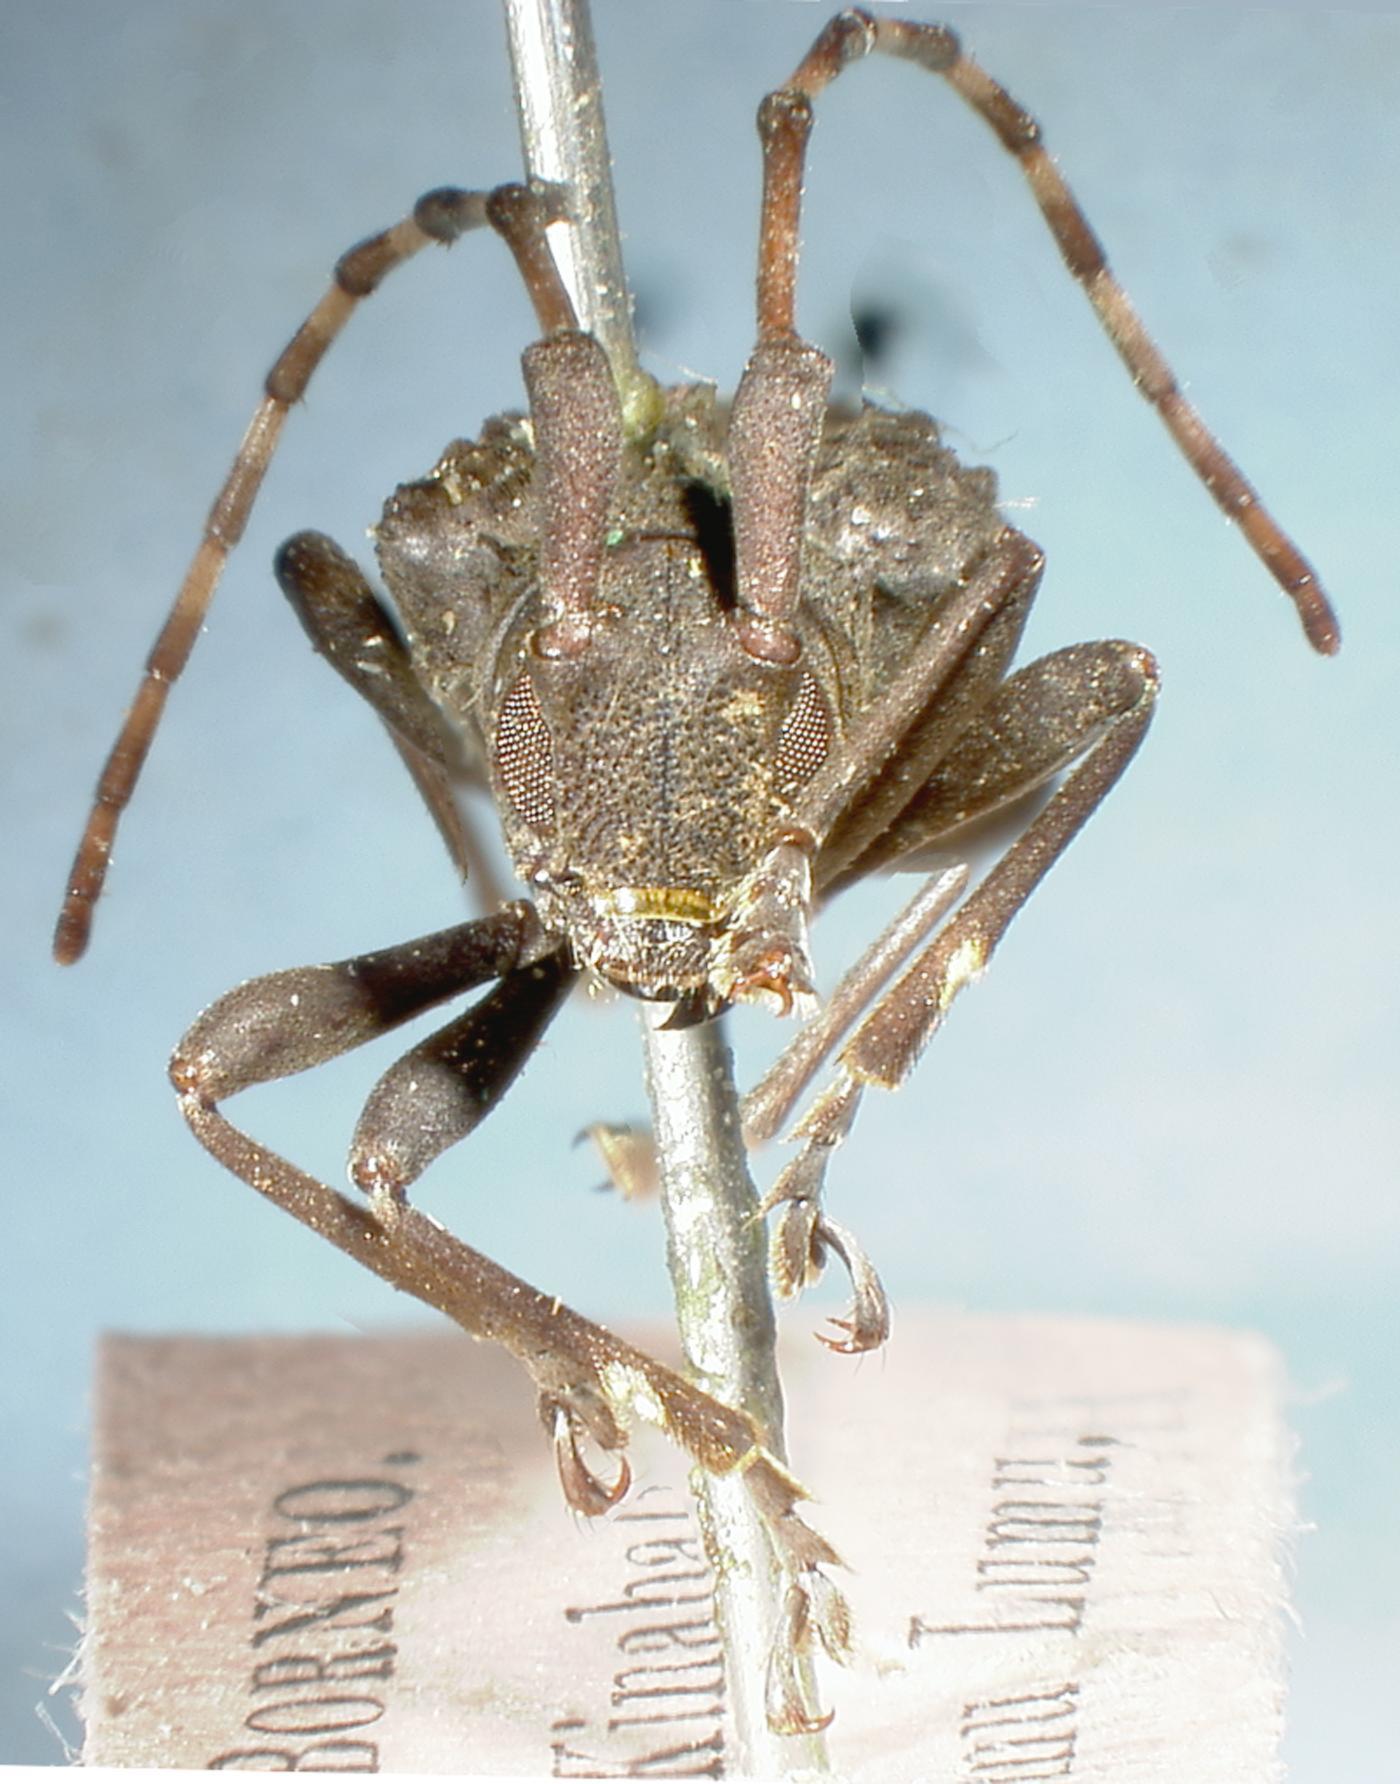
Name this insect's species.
Trachystola puncticollis (also Acalolepta puncticollis)
